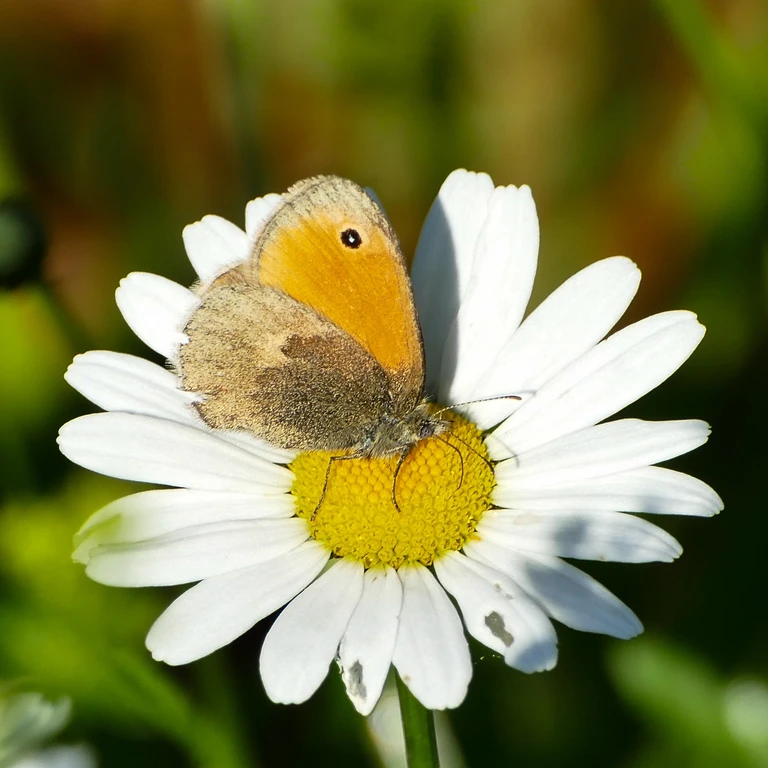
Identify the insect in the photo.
Coenonympha pamphilus
